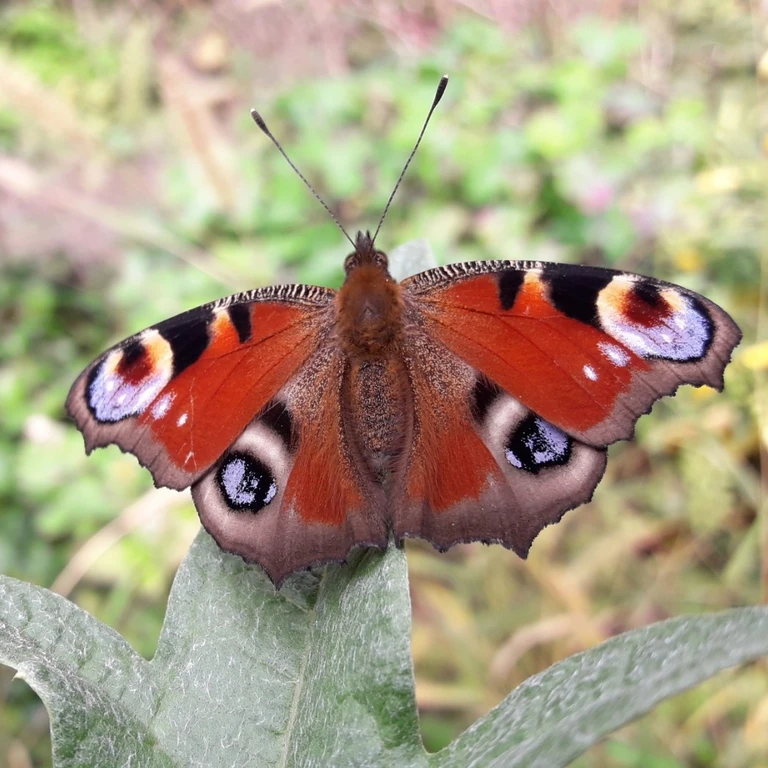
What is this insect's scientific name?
Aglais io
